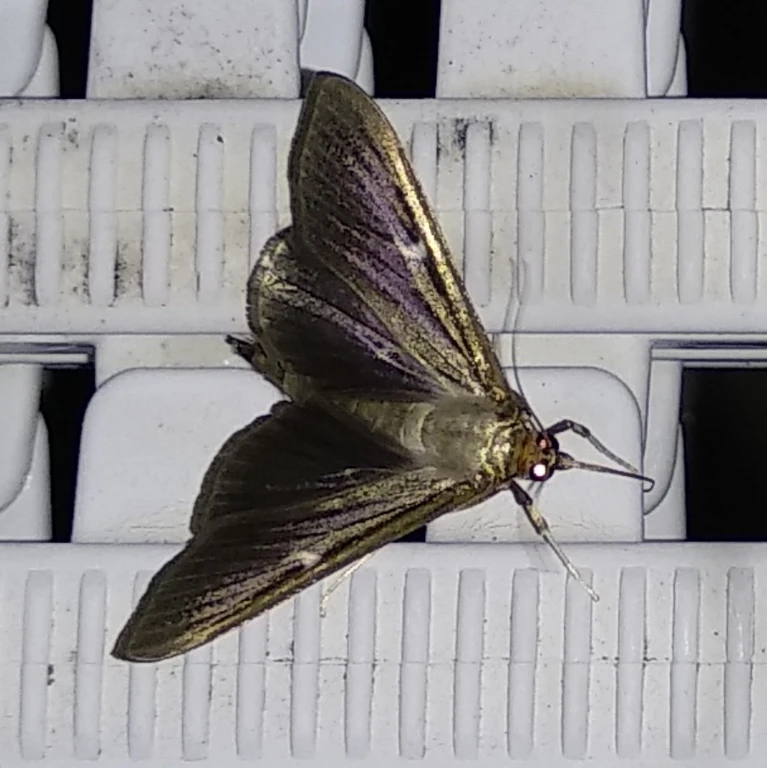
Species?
Cydalima perspectalis
